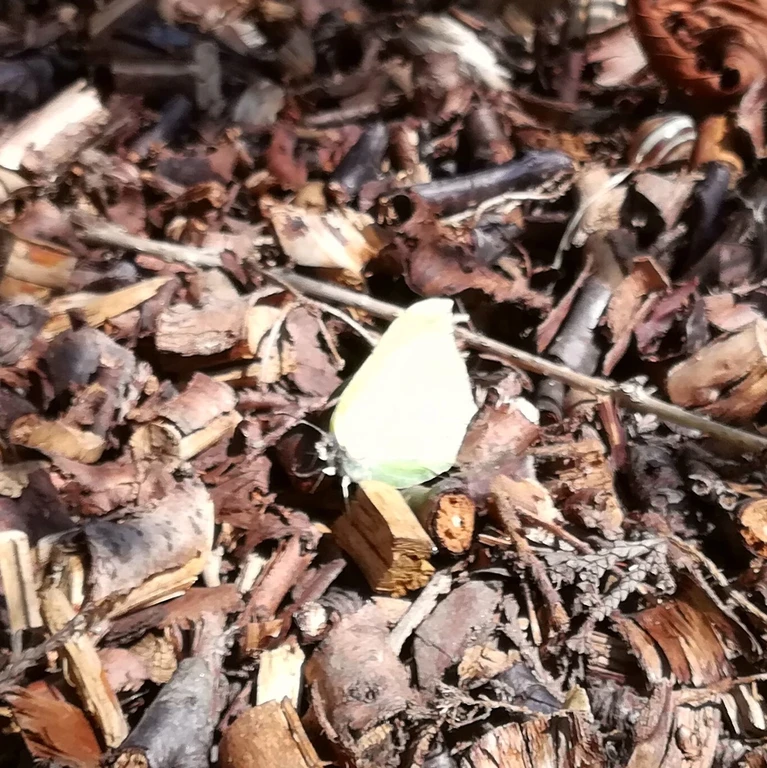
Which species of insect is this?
Gonepteryx rhamni
